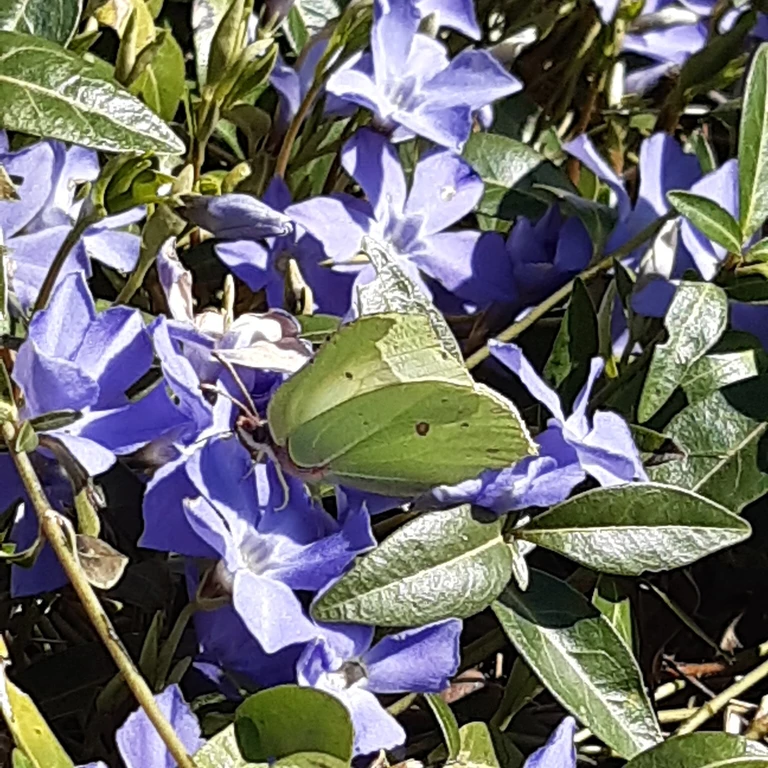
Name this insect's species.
Gonepteryx rhamni
